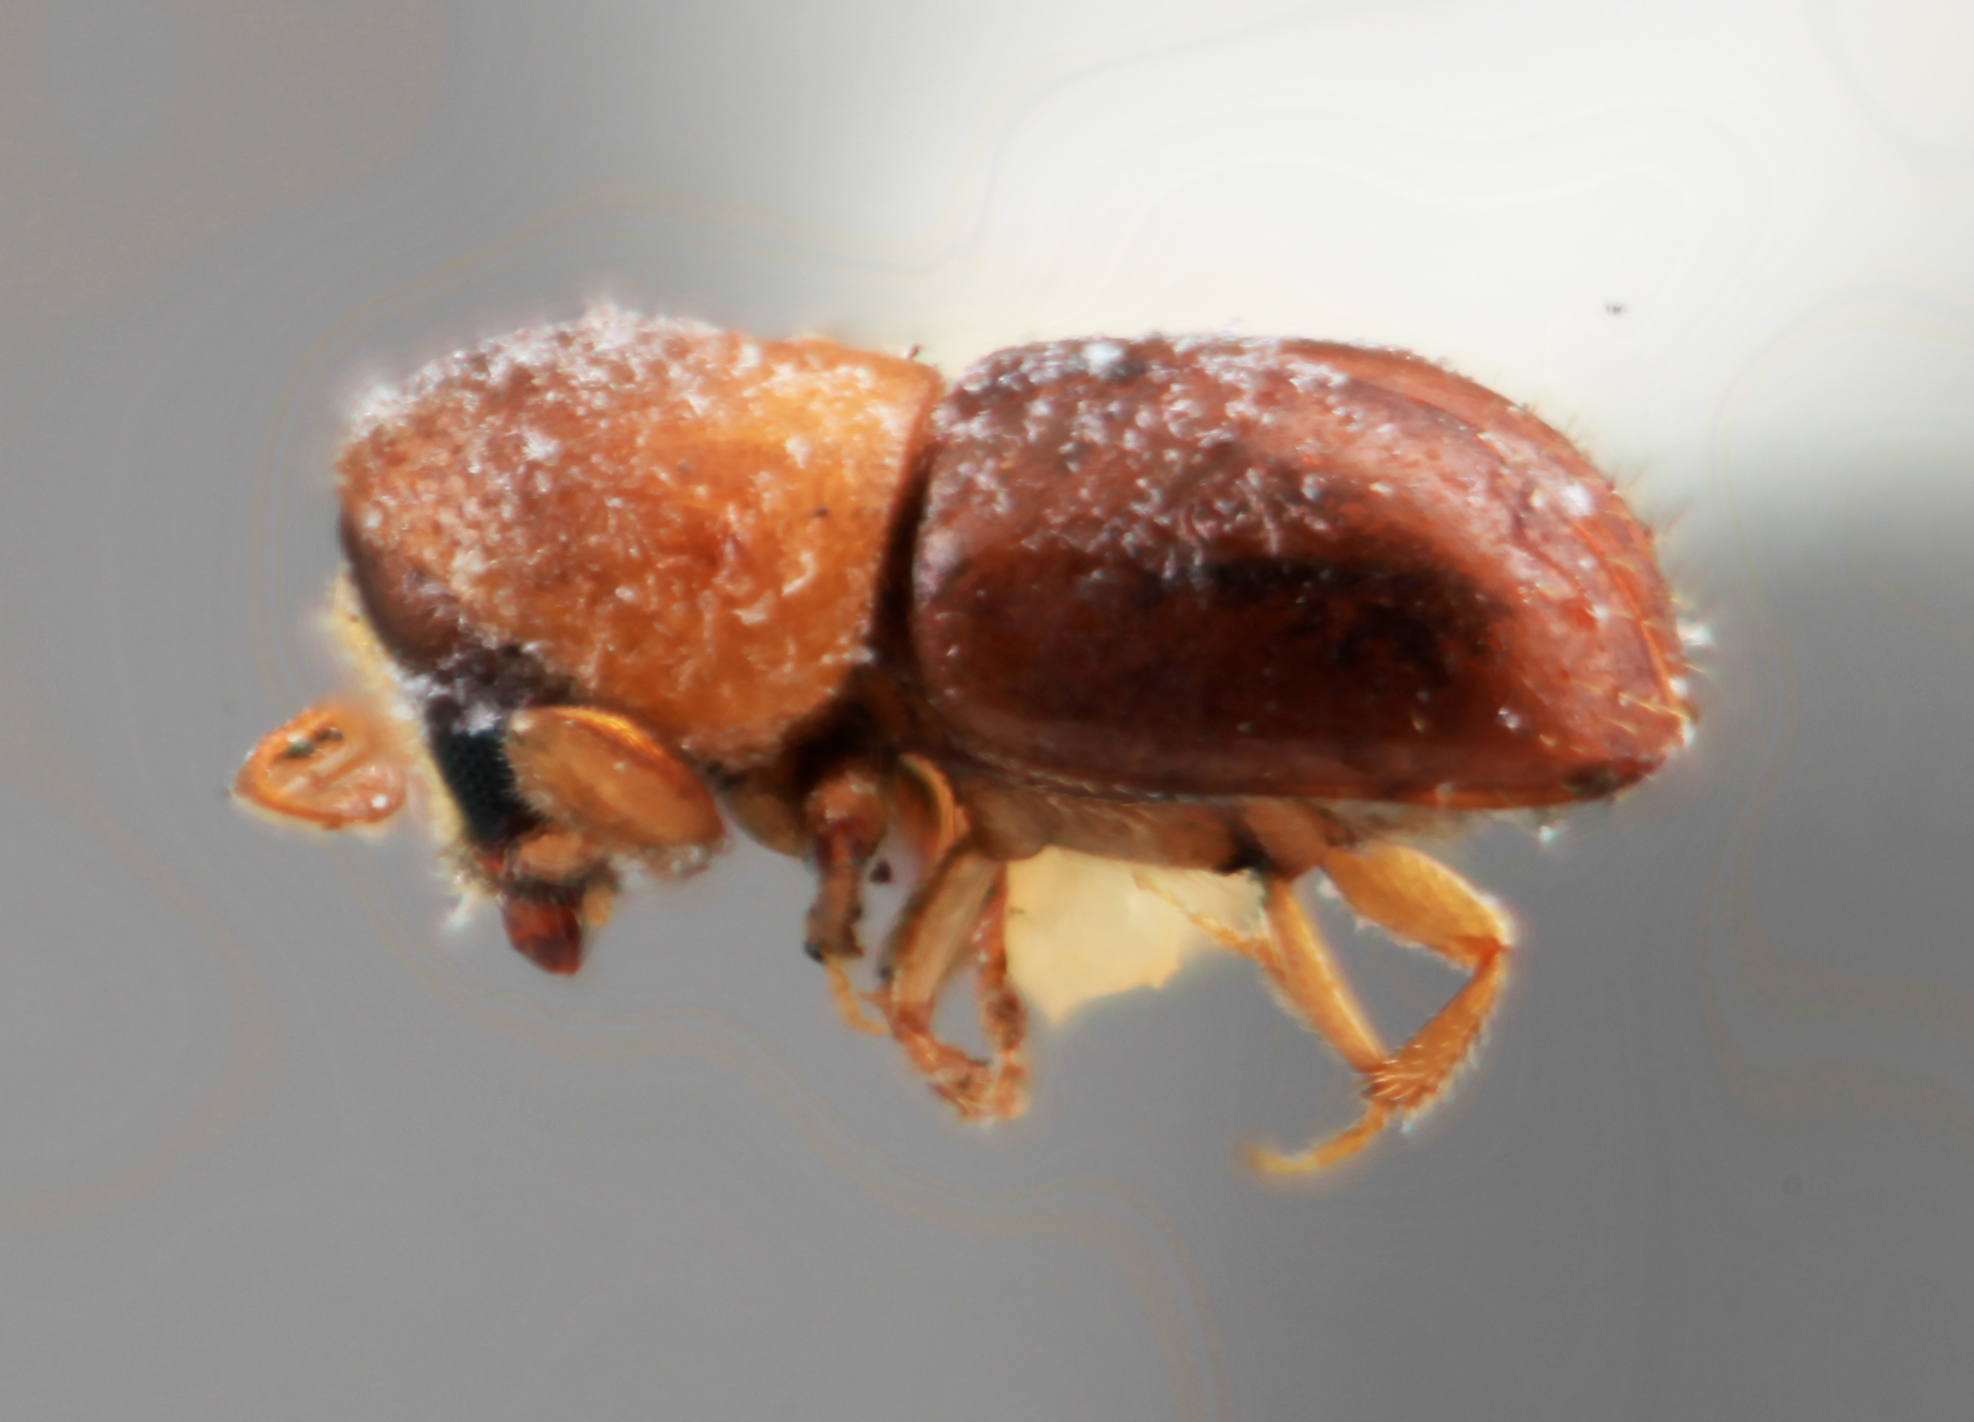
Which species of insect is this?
Corthylus pumilus
